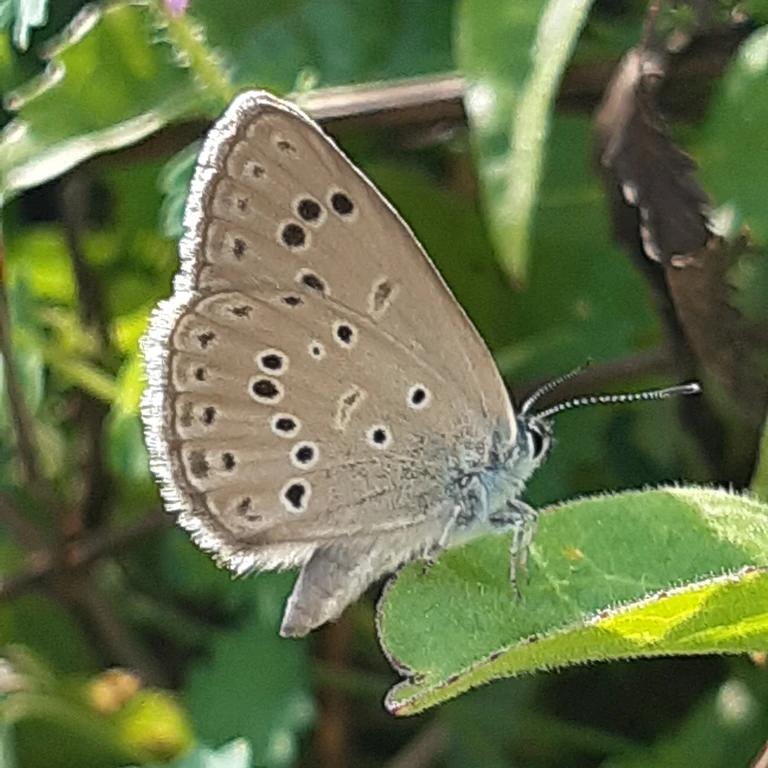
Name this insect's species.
Phengaris alcon/rebeli
